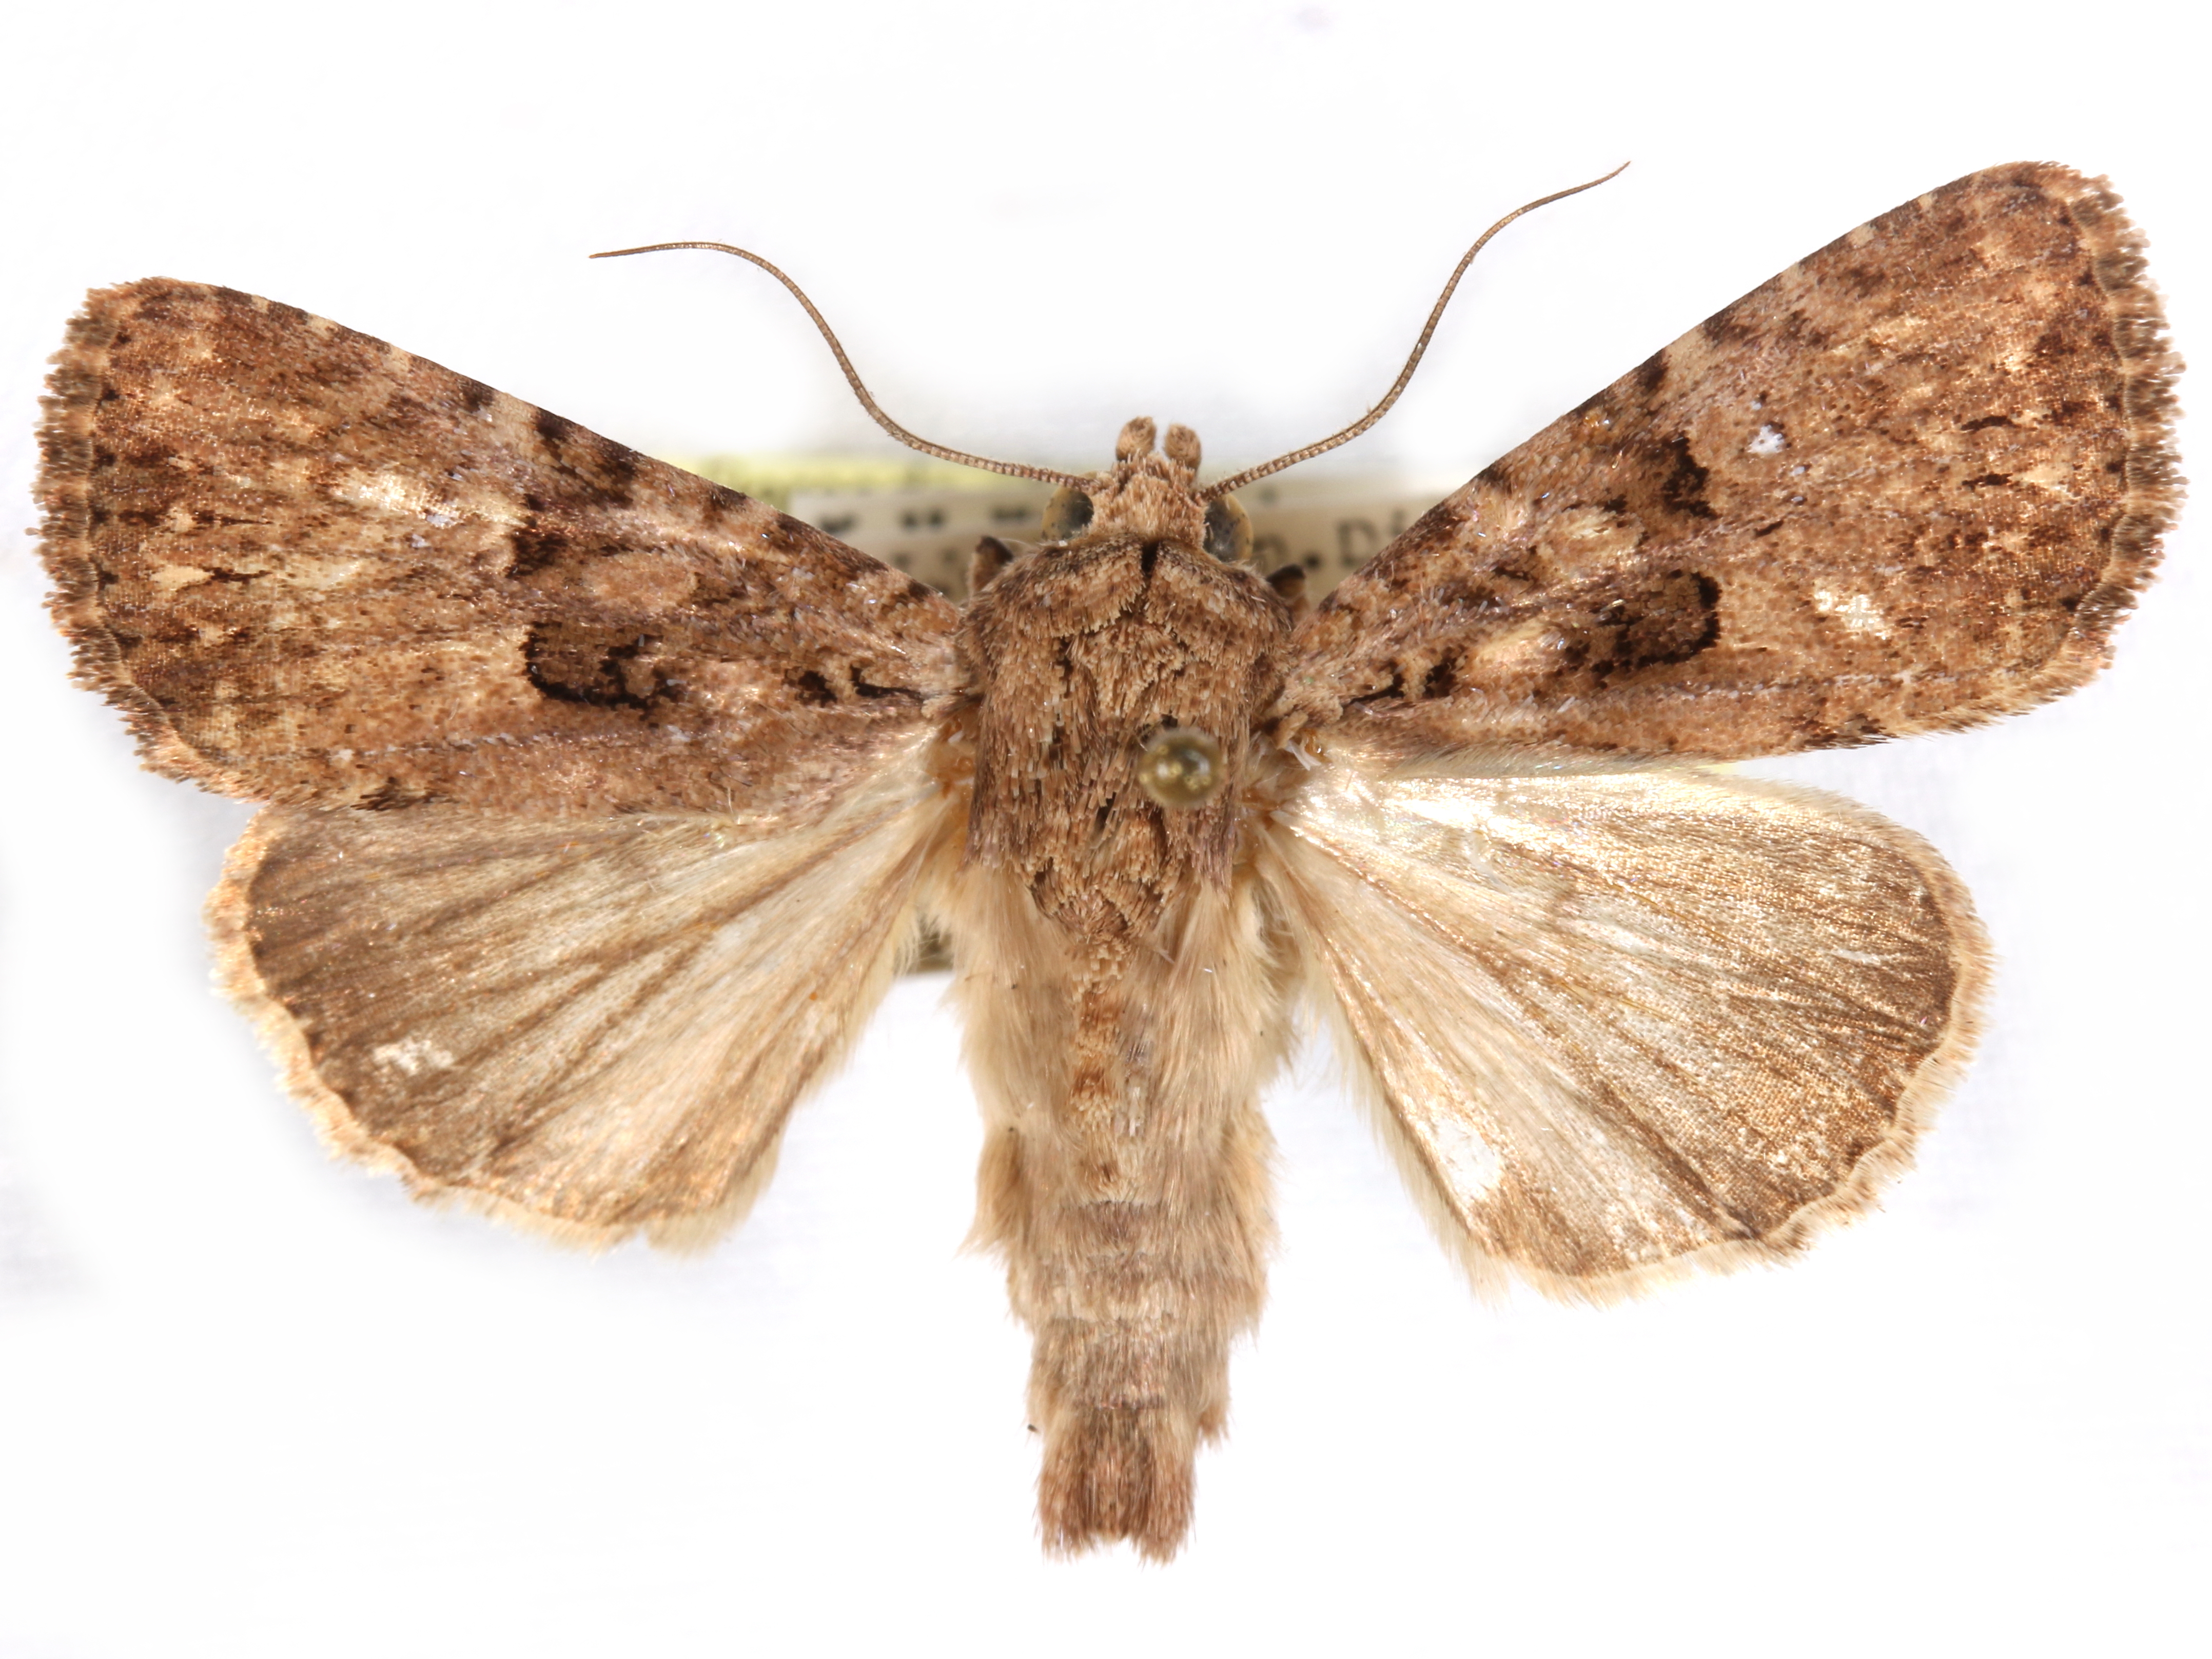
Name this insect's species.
Feliniopsis confundens
